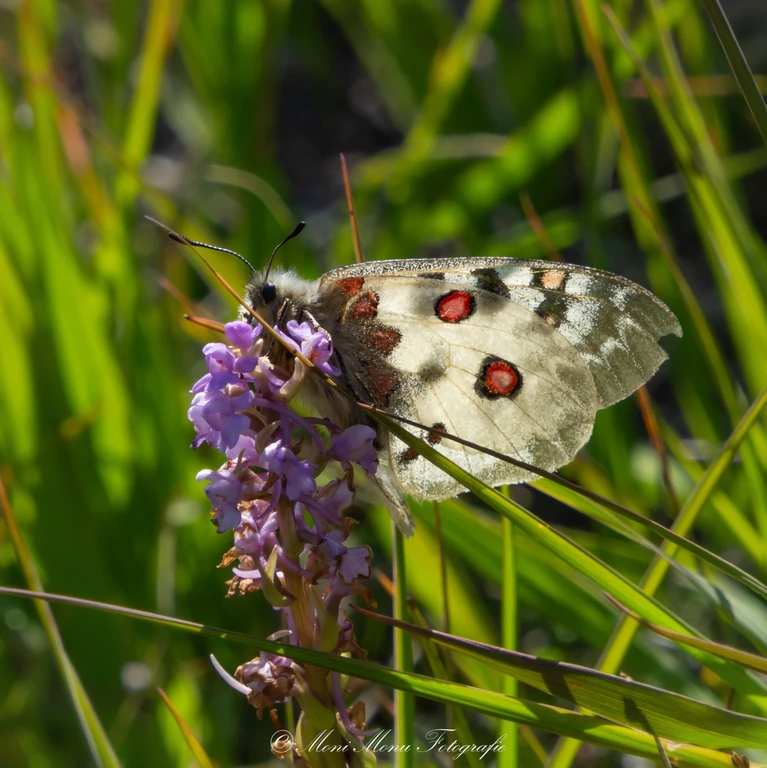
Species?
Parnassius phoebus
